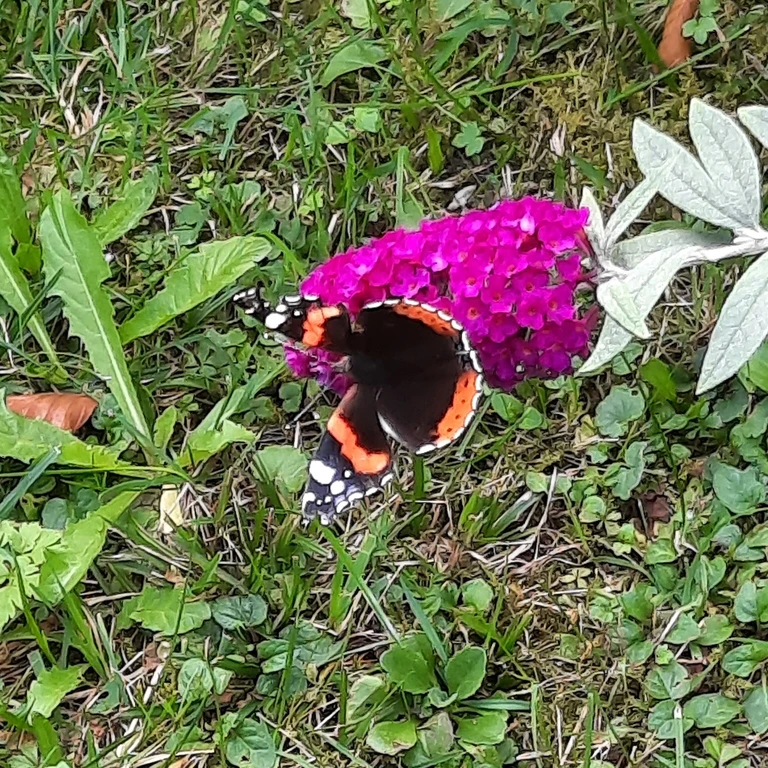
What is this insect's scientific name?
Vanessa atalanta
